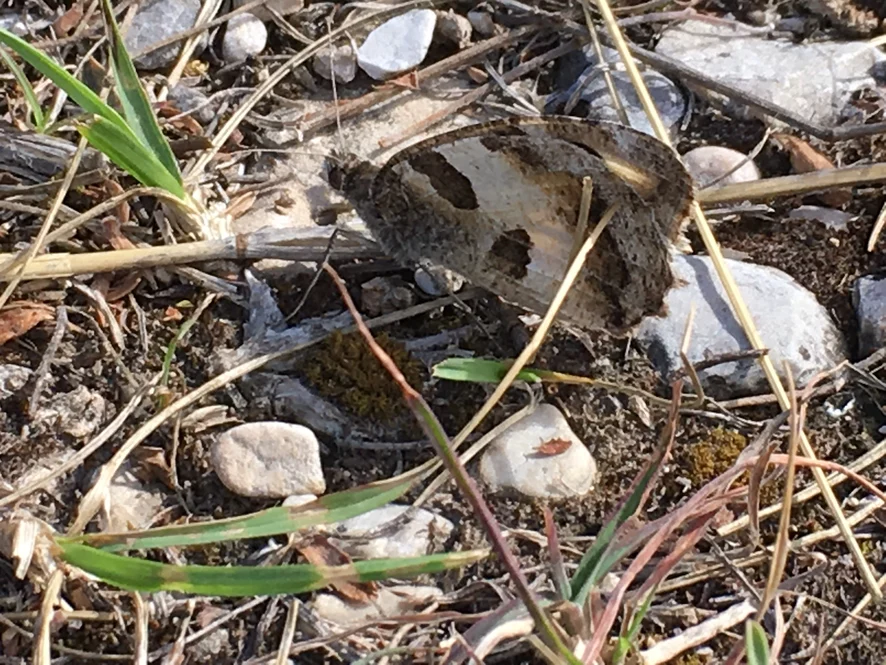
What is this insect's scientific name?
Chazara briseis (also Satyrus briseis)
